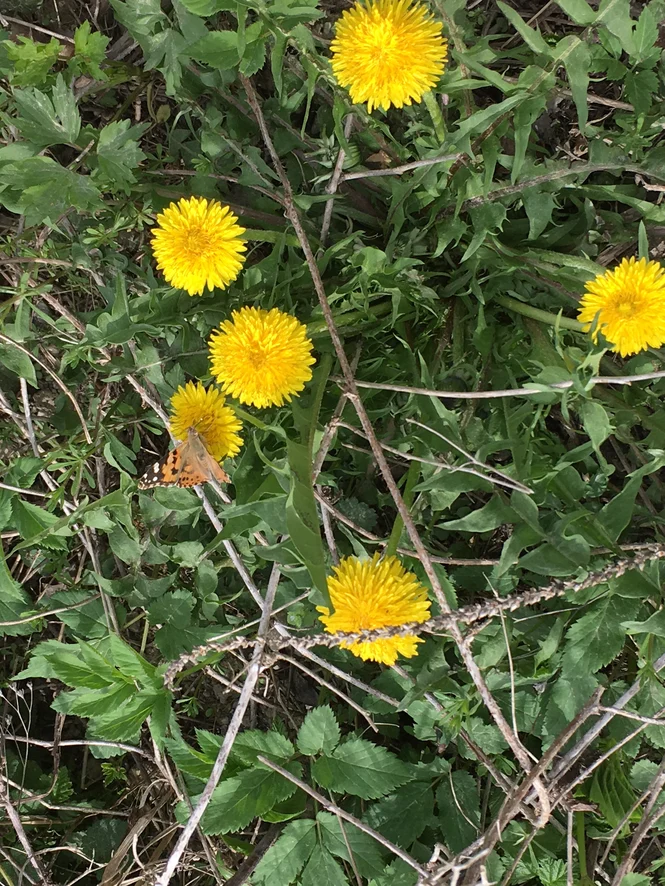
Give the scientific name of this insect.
Vanessa cardui
